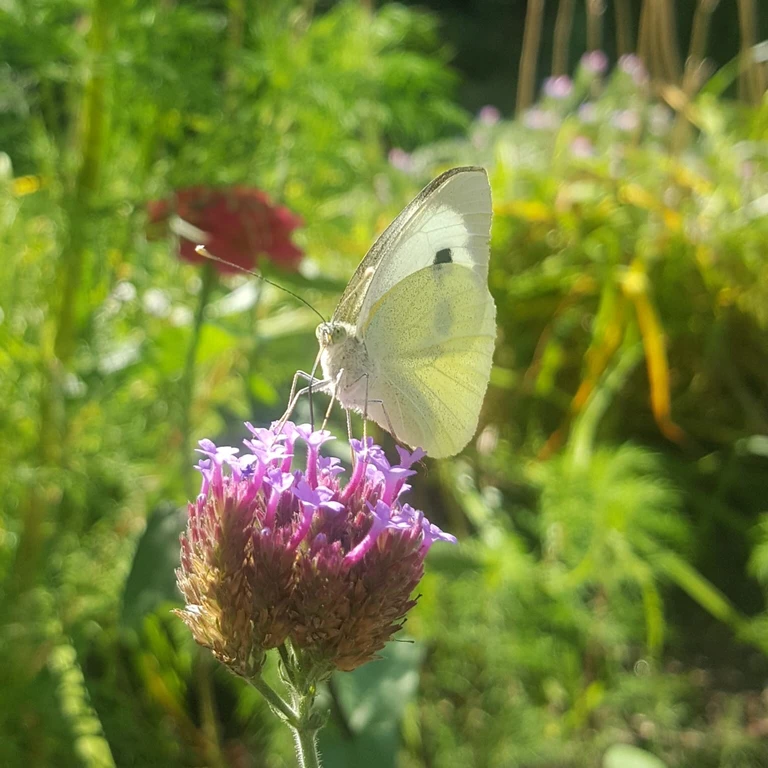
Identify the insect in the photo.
Pieris brassicae
